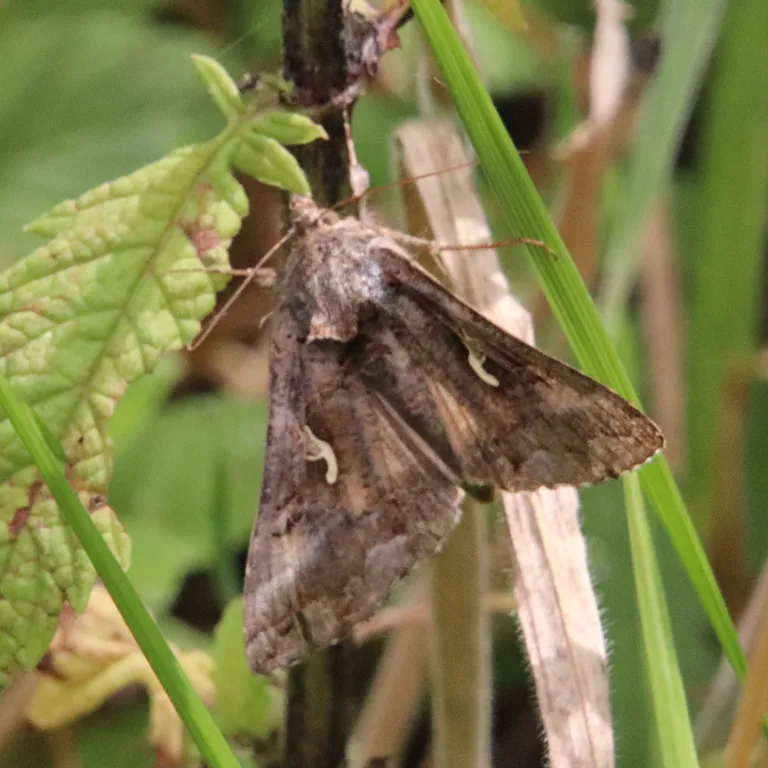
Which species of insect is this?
Autographa gamma
